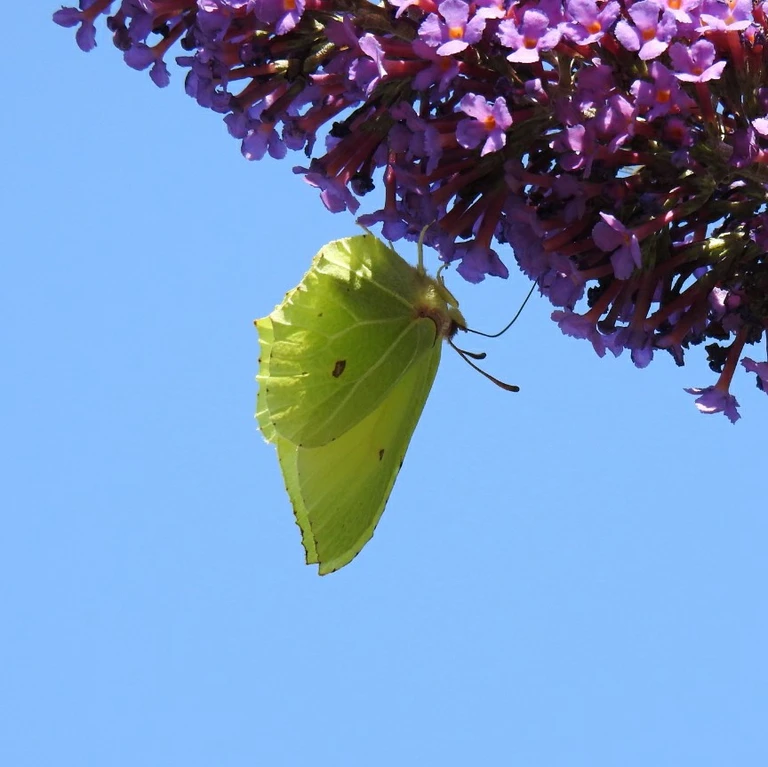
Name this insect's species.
Gonepteryx rhamni
